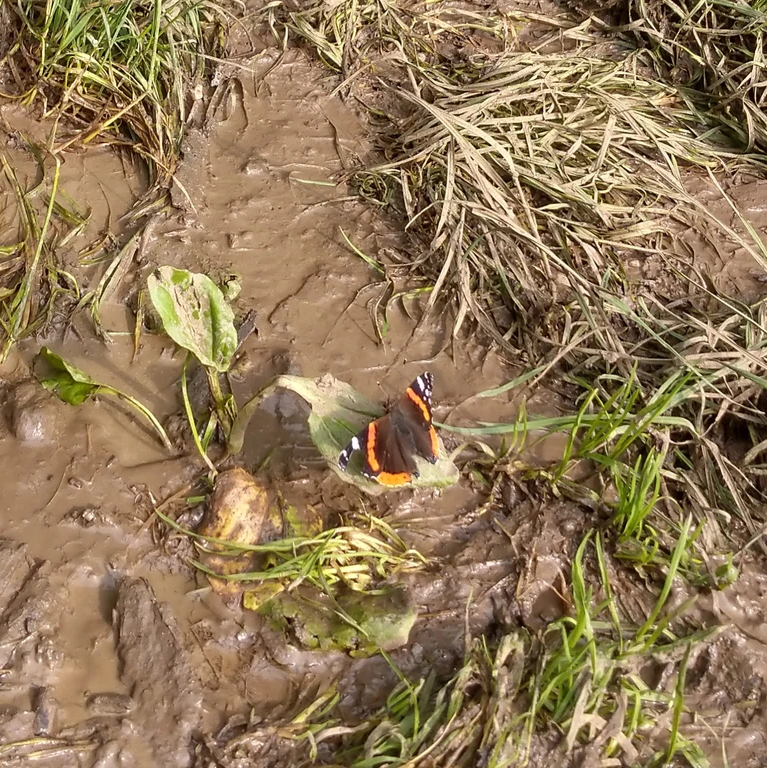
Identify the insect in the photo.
Vanessa atalanta
